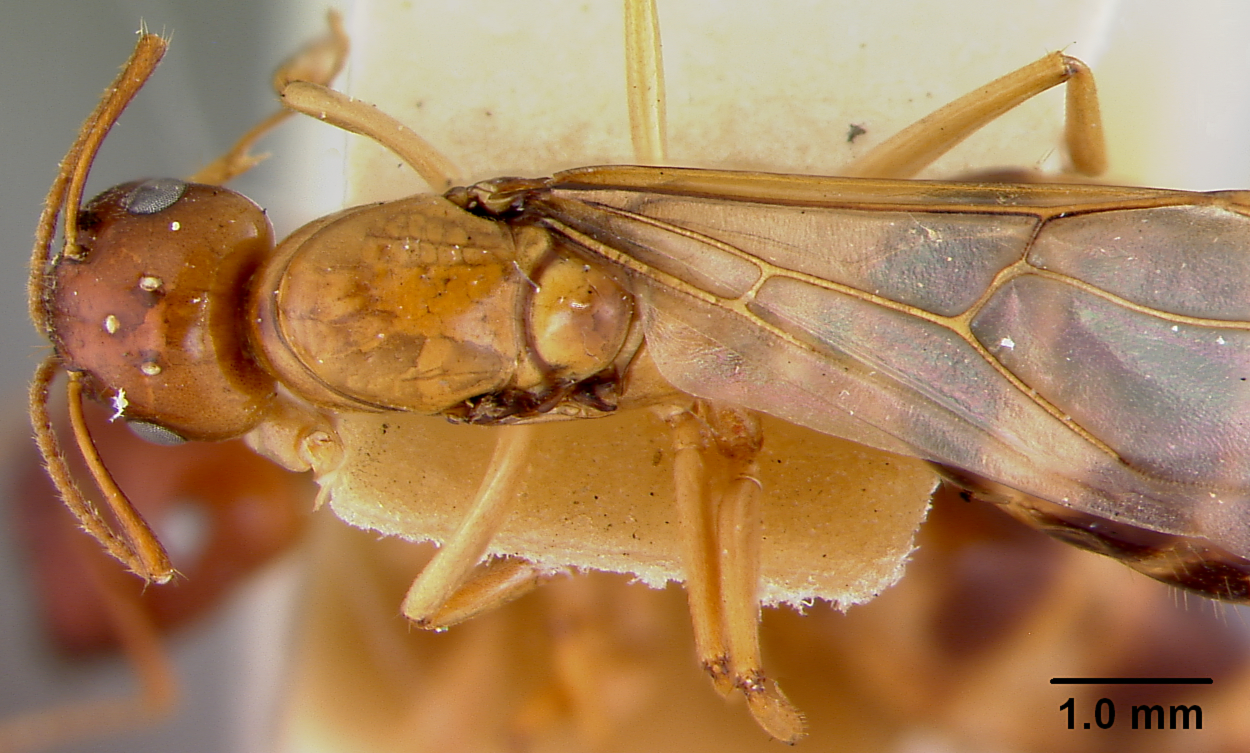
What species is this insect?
Camponotus maudella
